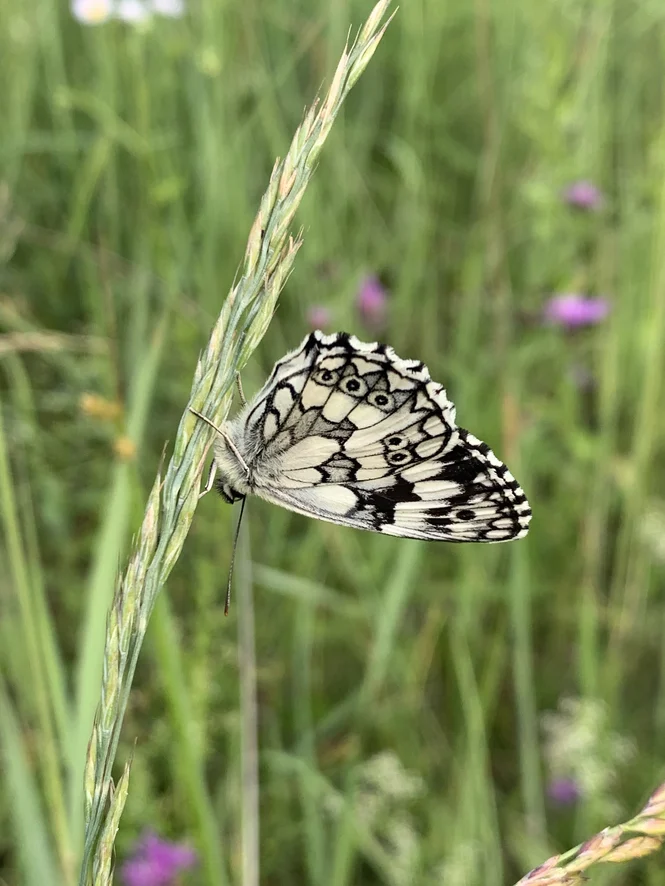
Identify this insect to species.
Melanargia galathea
